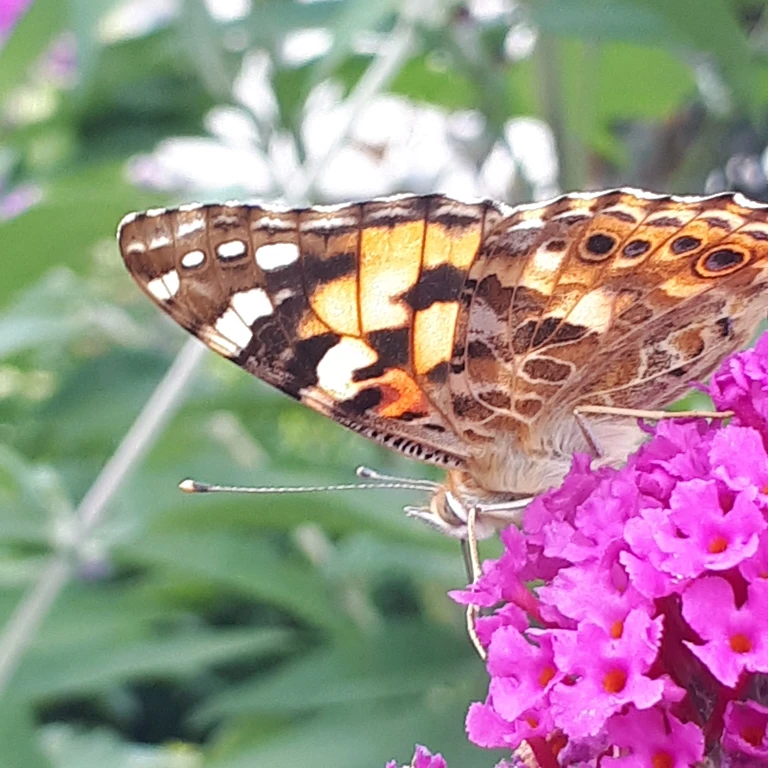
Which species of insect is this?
Vanessa cardui
